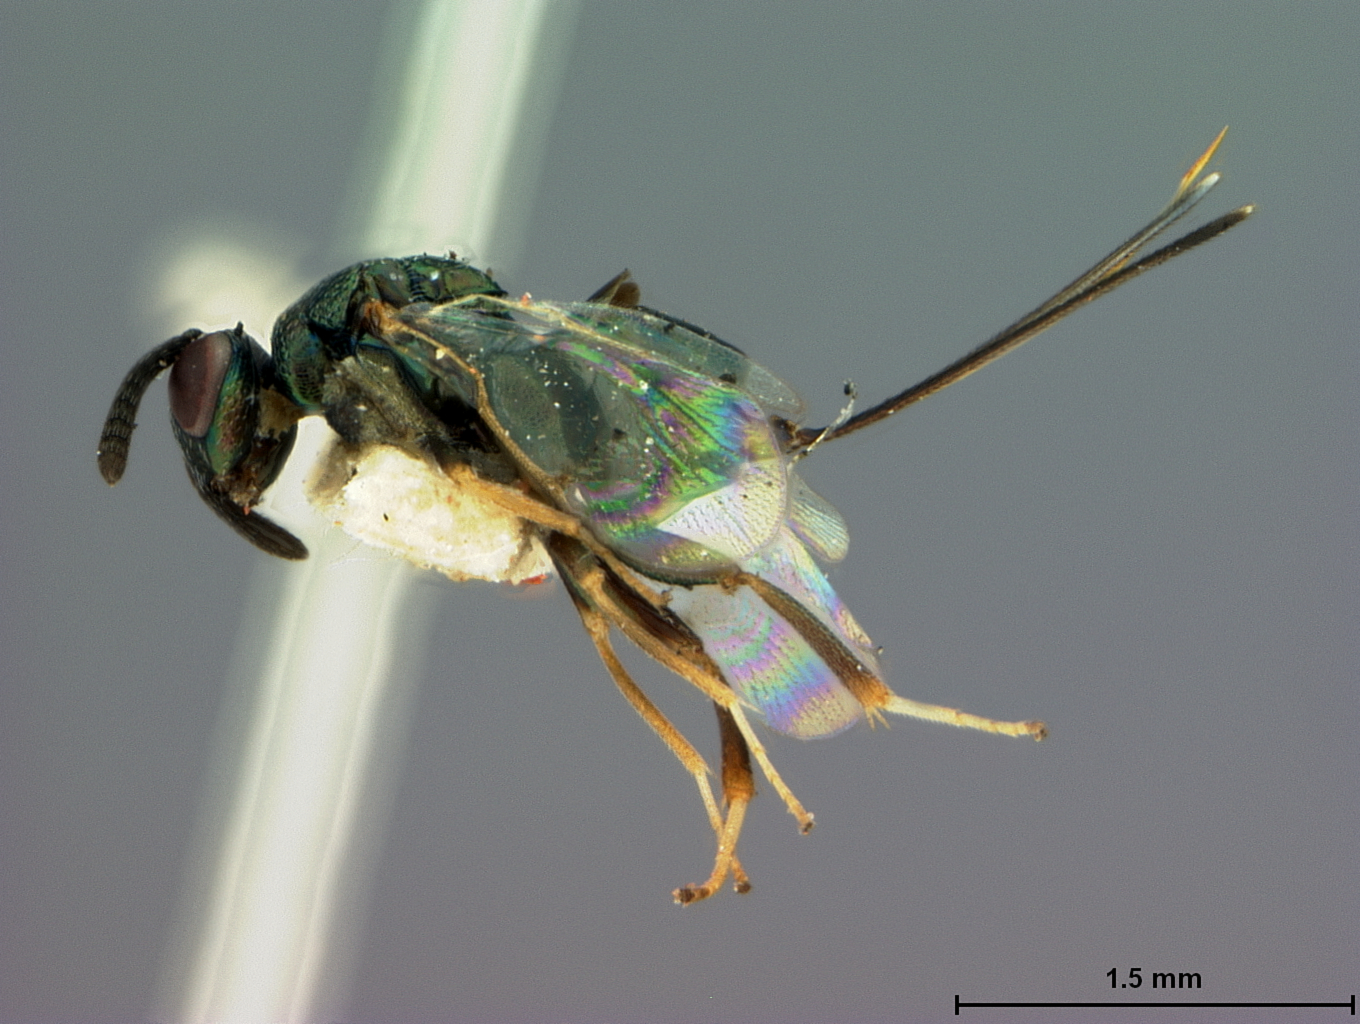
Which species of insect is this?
Diomorus biorhizae
